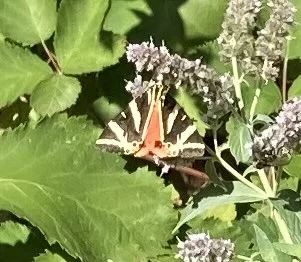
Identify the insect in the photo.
Euplagia quadripunctaria
